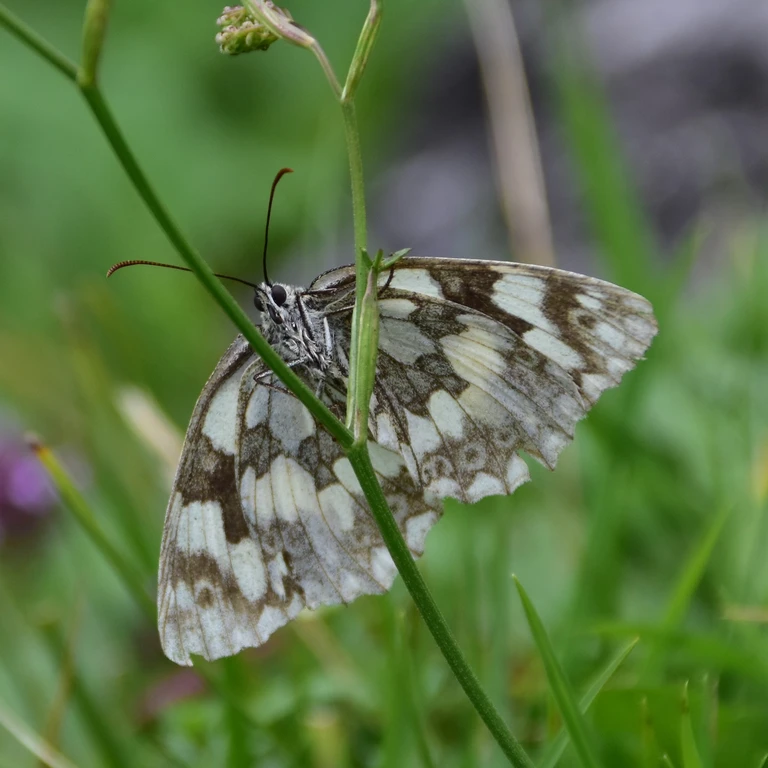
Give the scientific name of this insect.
Melanargia galathea
